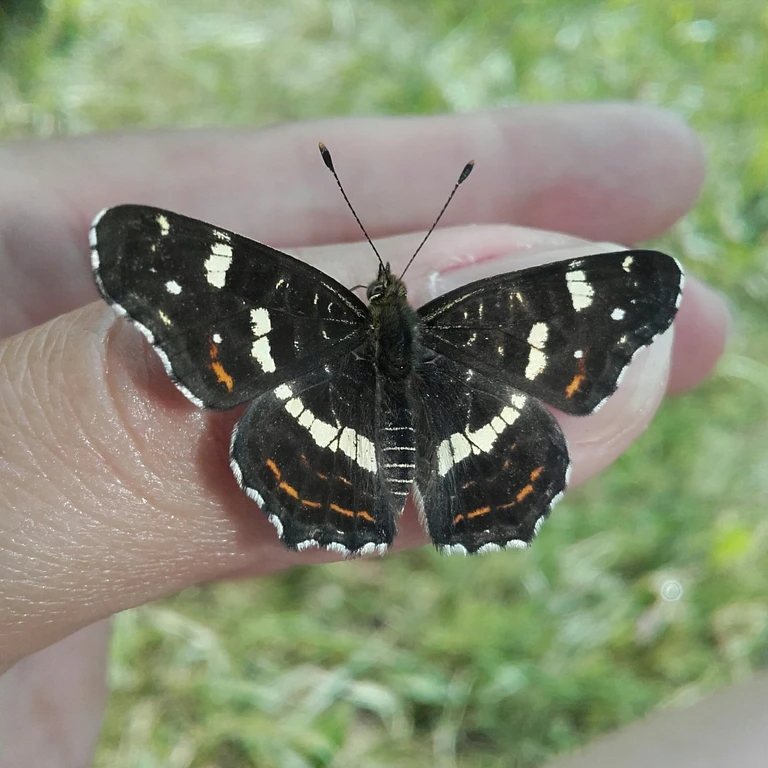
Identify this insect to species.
Araschnia levana
